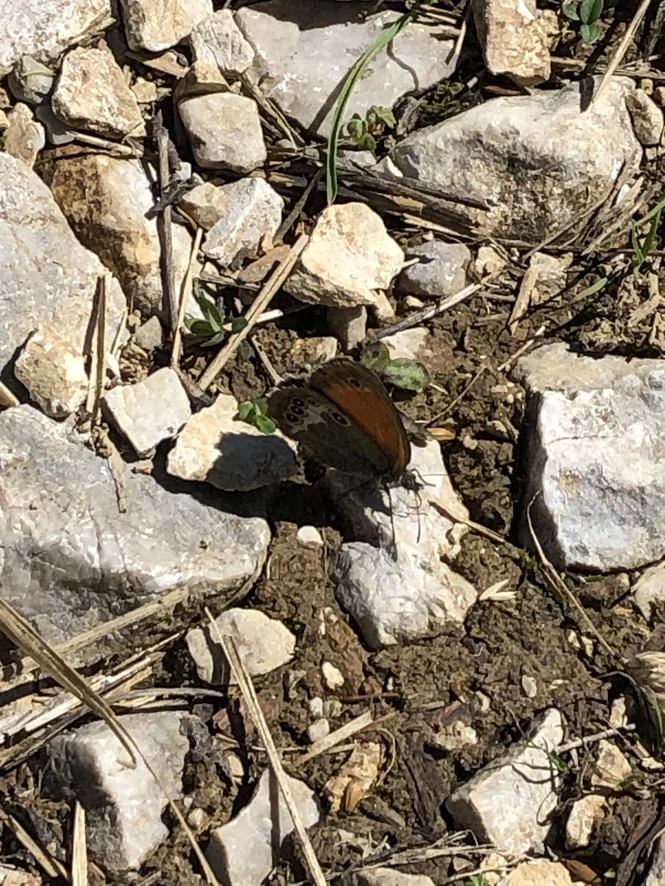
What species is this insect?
Coenonympha arcania
